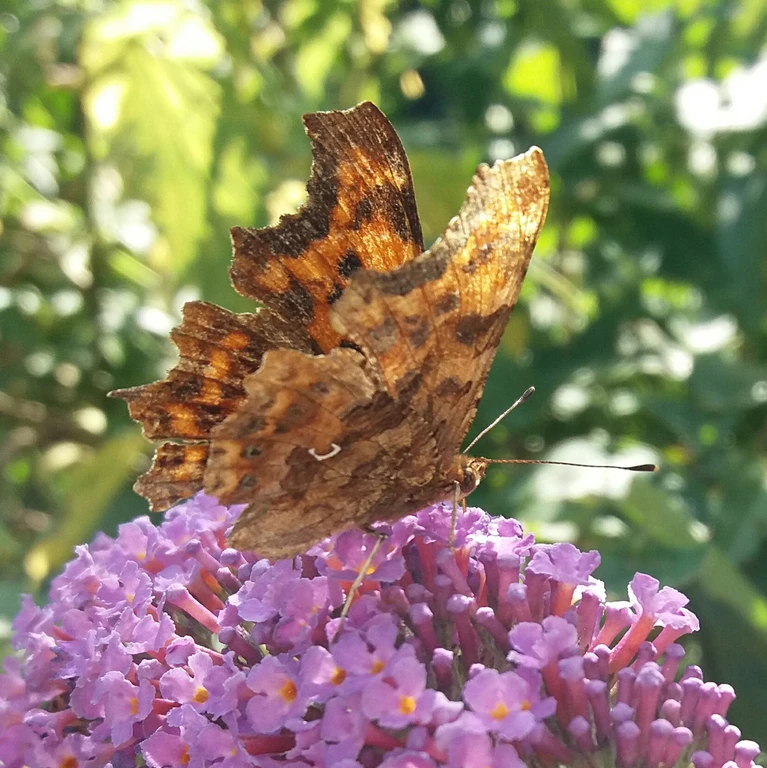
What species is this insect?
Polygonia c-album
